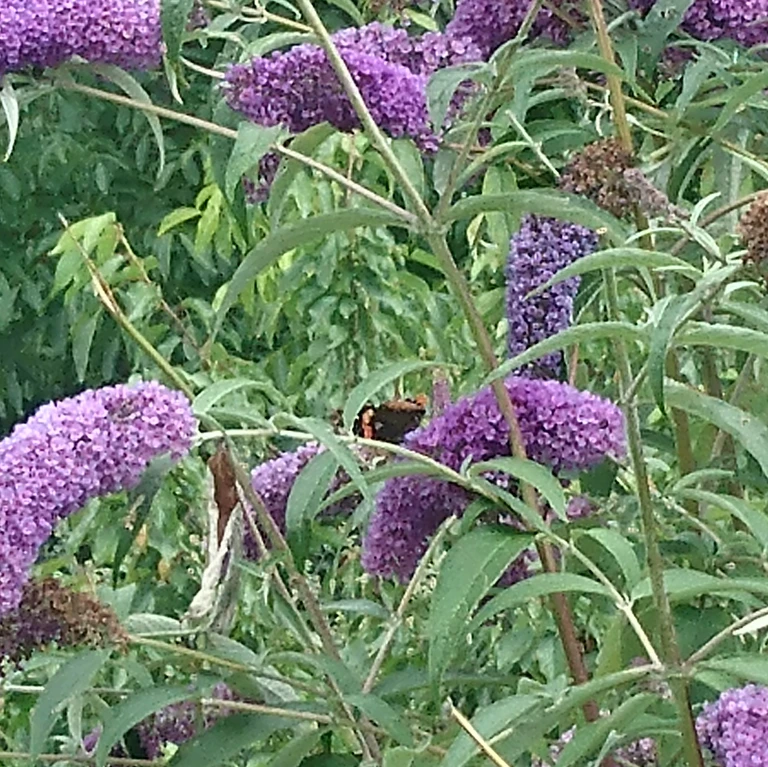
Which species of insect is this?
Vanessa atalanta
